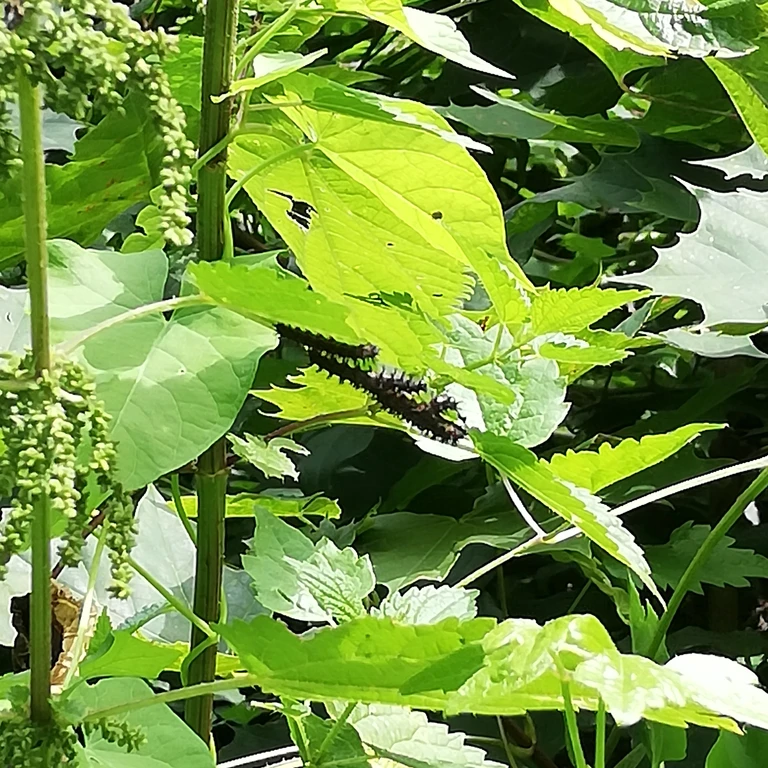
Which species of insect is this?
Araschnia levana
